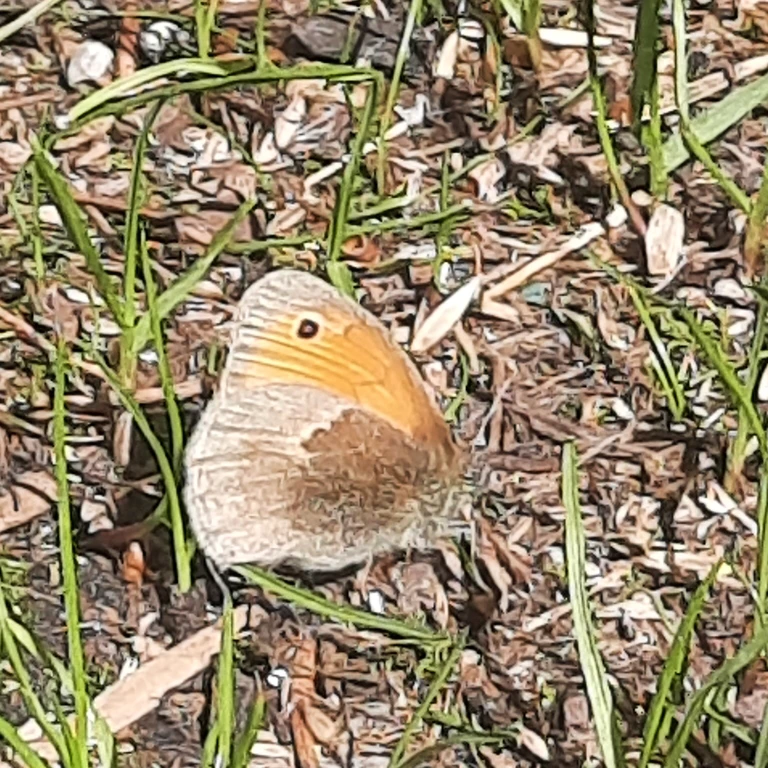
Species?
Coenonympha pamphilus
